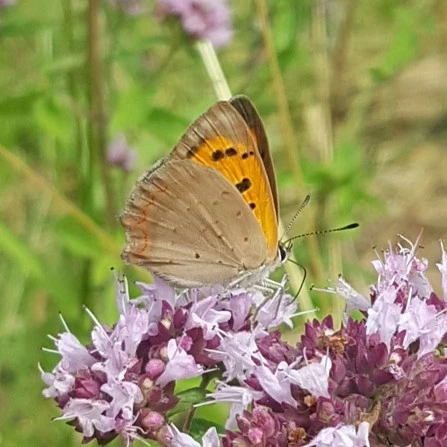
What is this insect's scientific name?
Lycaena phlaeas
